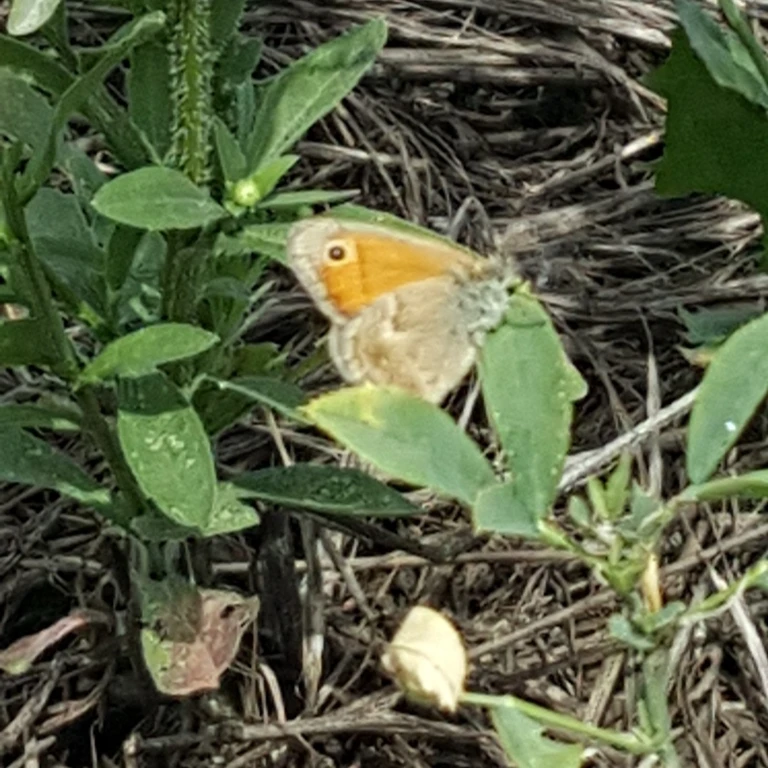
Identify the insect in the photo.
Coenonympha pamphilus
